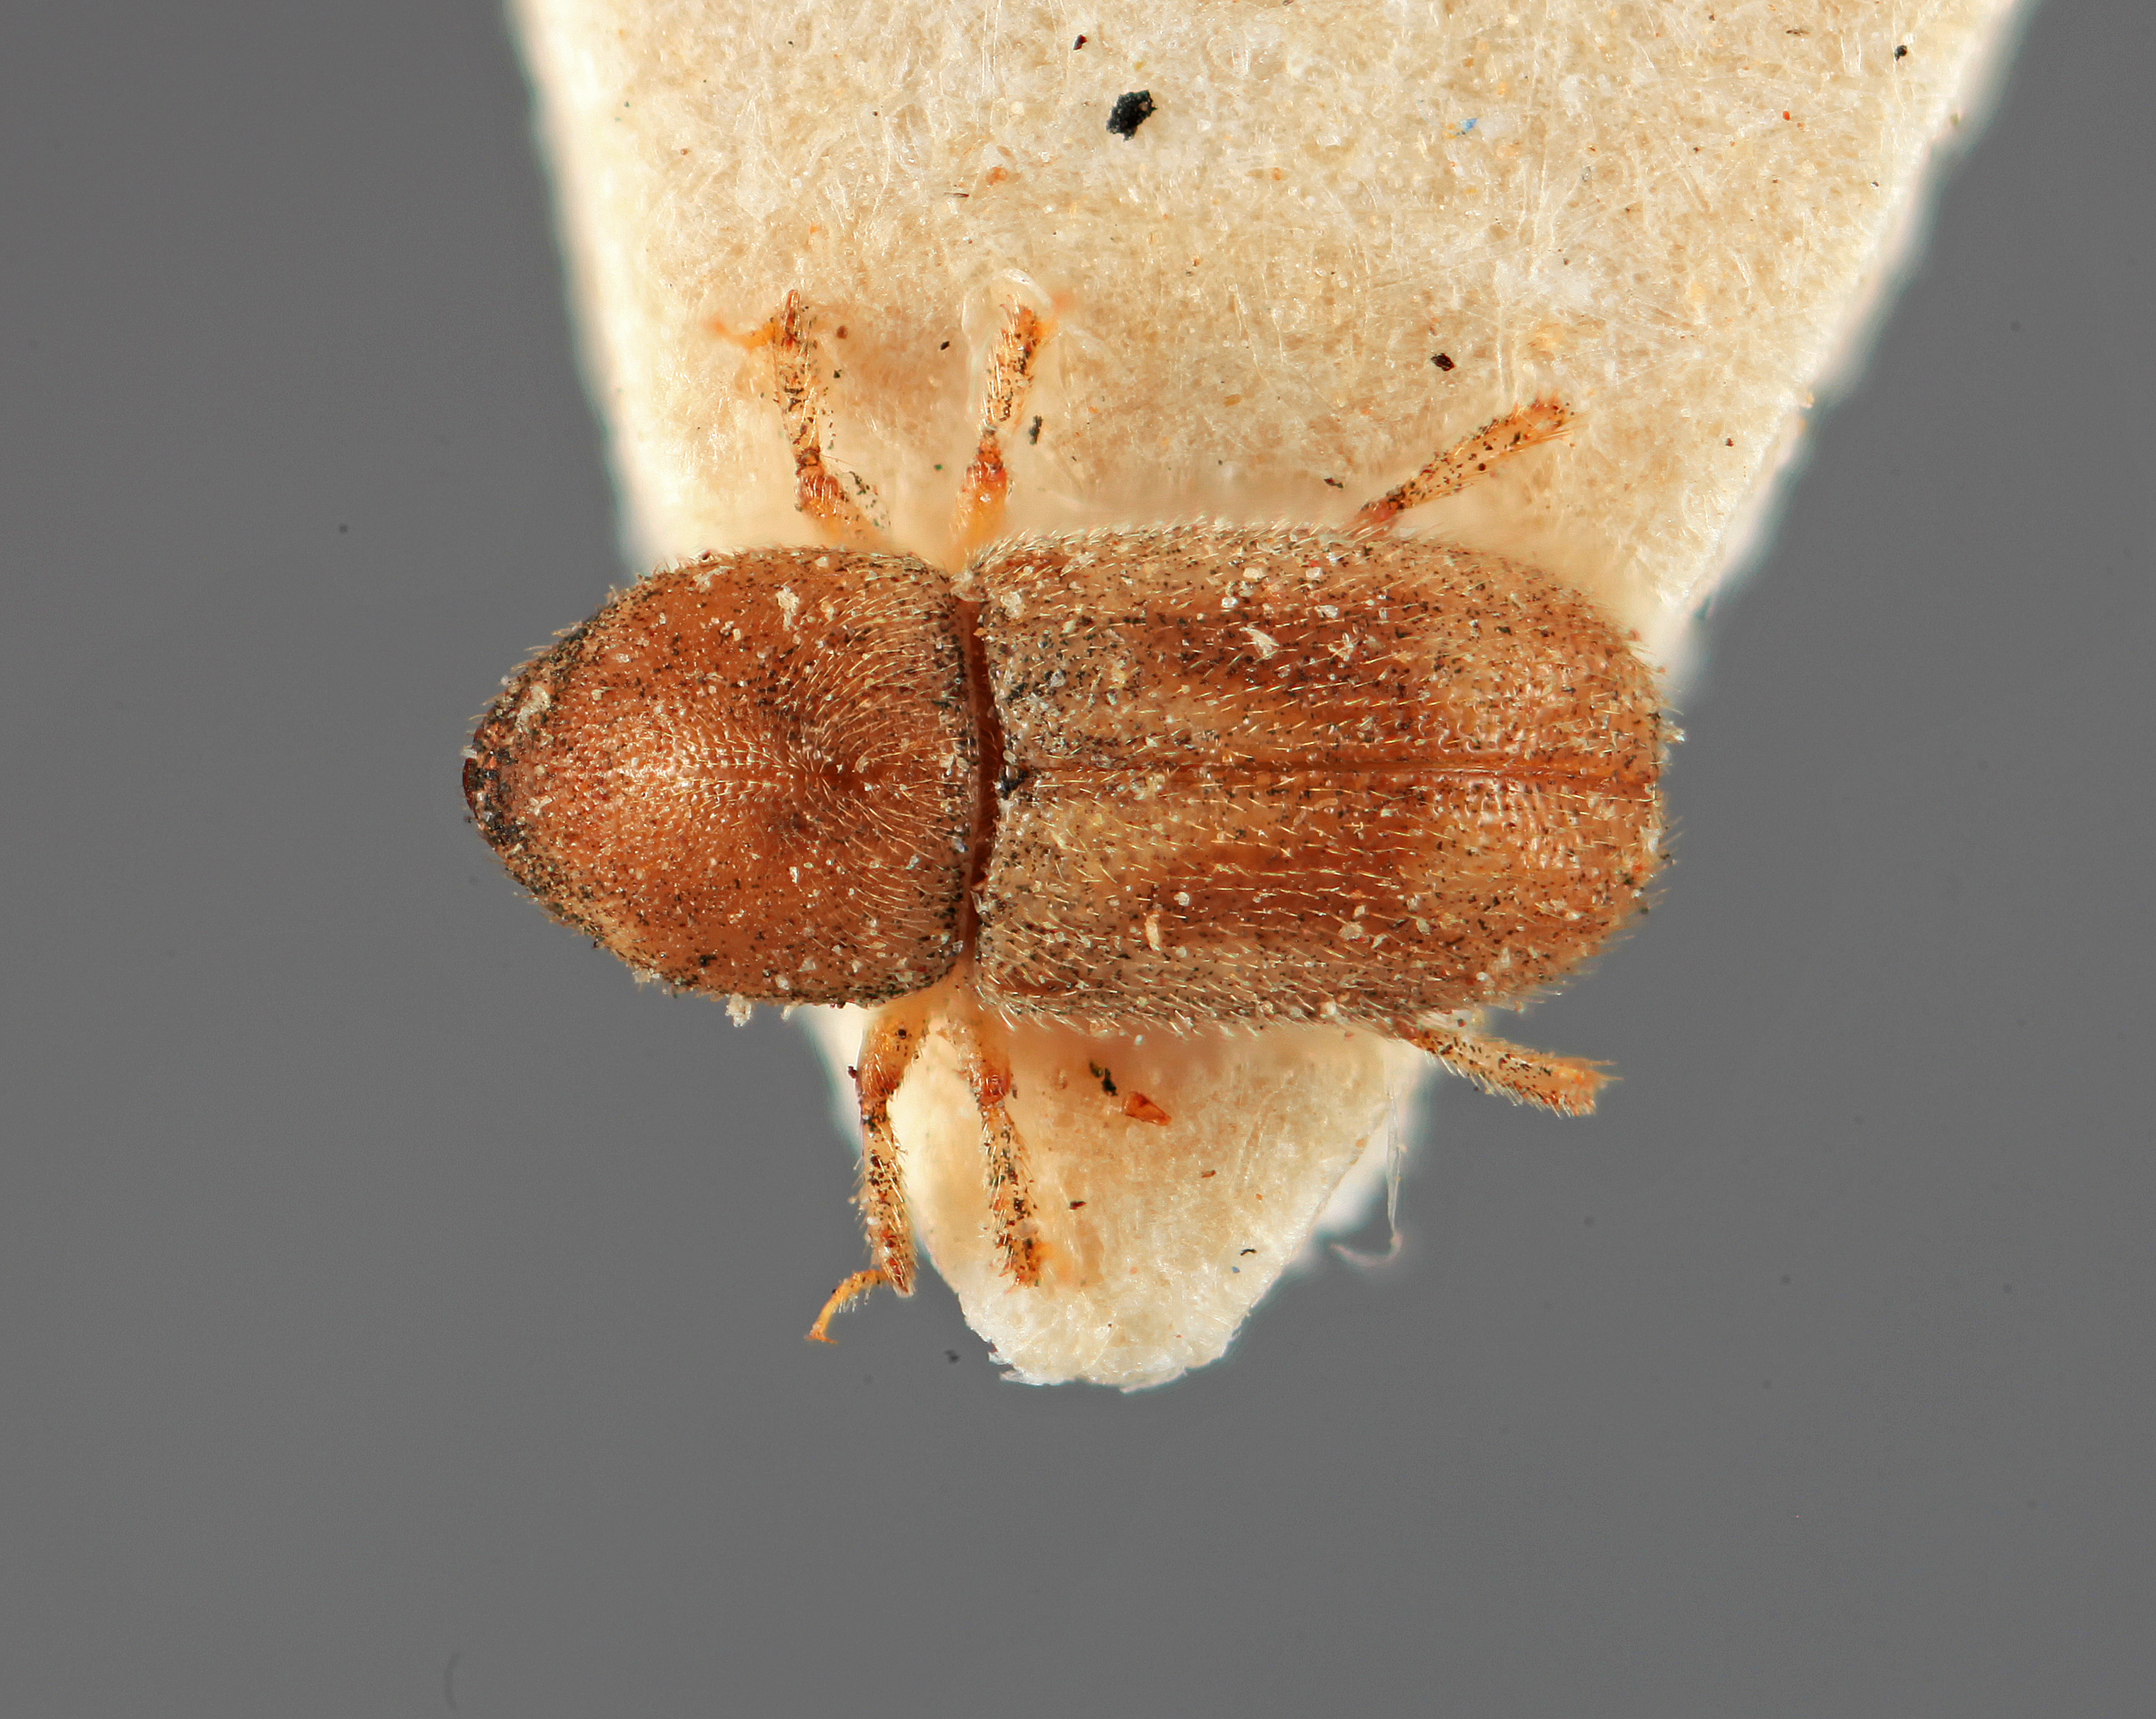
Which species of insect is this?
Aphanarthrum indicum
